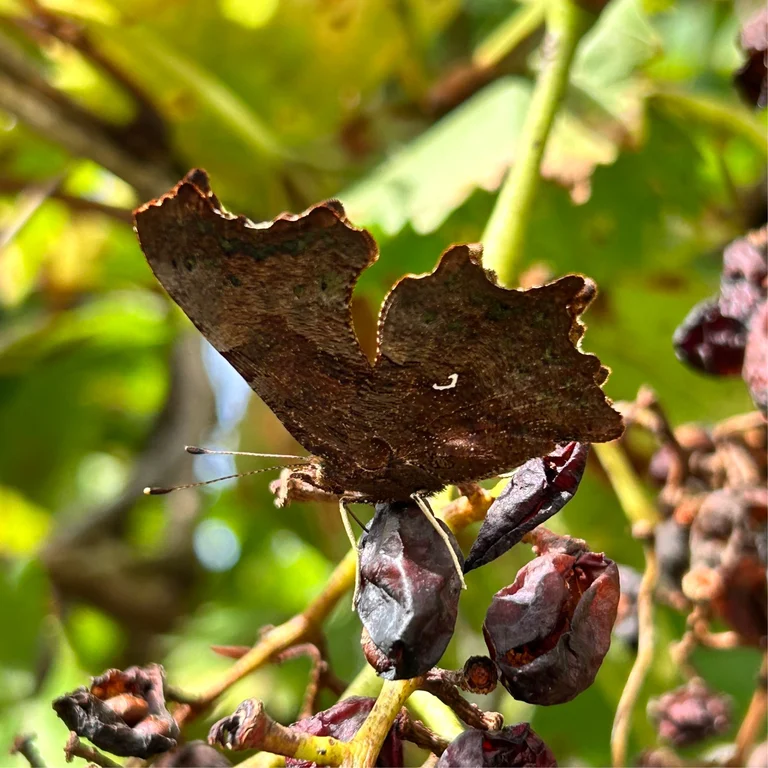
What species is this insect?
Polygonia c-album
